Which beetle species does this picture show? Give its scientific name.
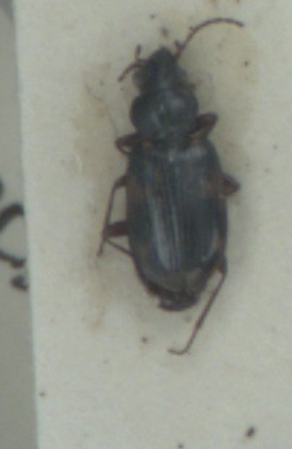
Bembidion varium
